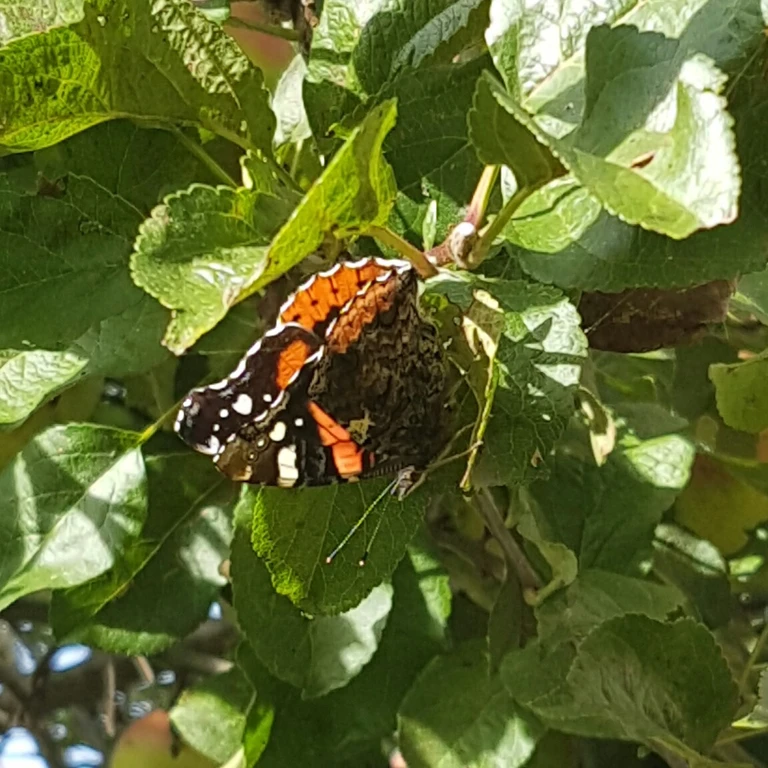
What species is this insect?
Vanessa atalanta
